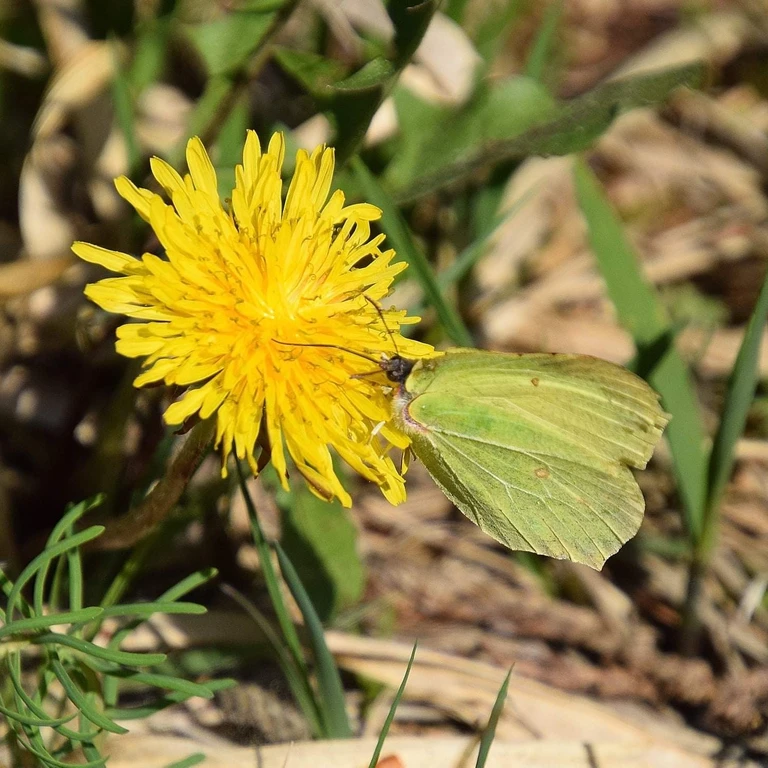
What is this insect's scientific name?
Gonepteryx rhamni
